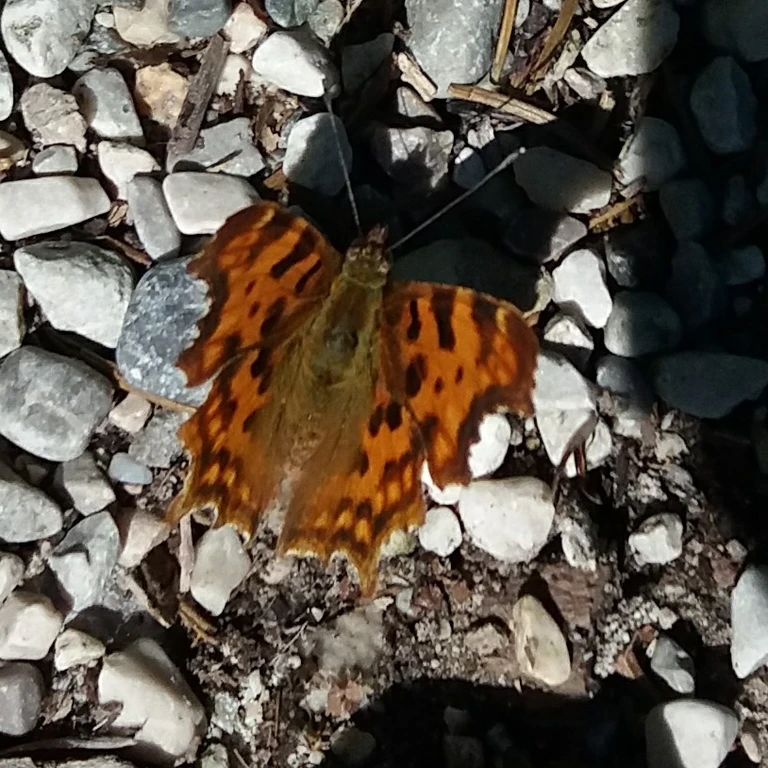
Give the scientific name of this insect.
Polygonia c-album
